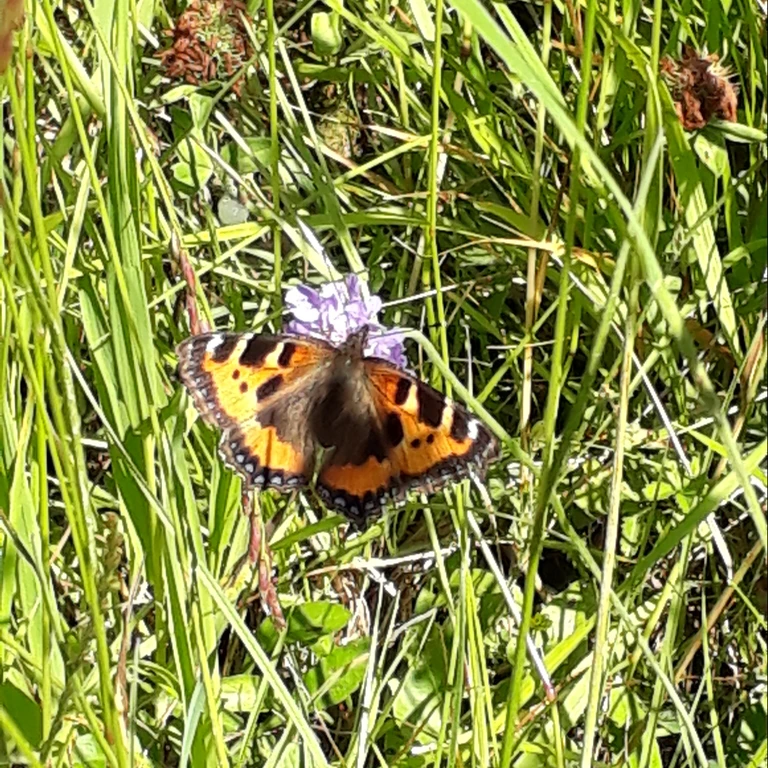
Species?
Aglais urticae
